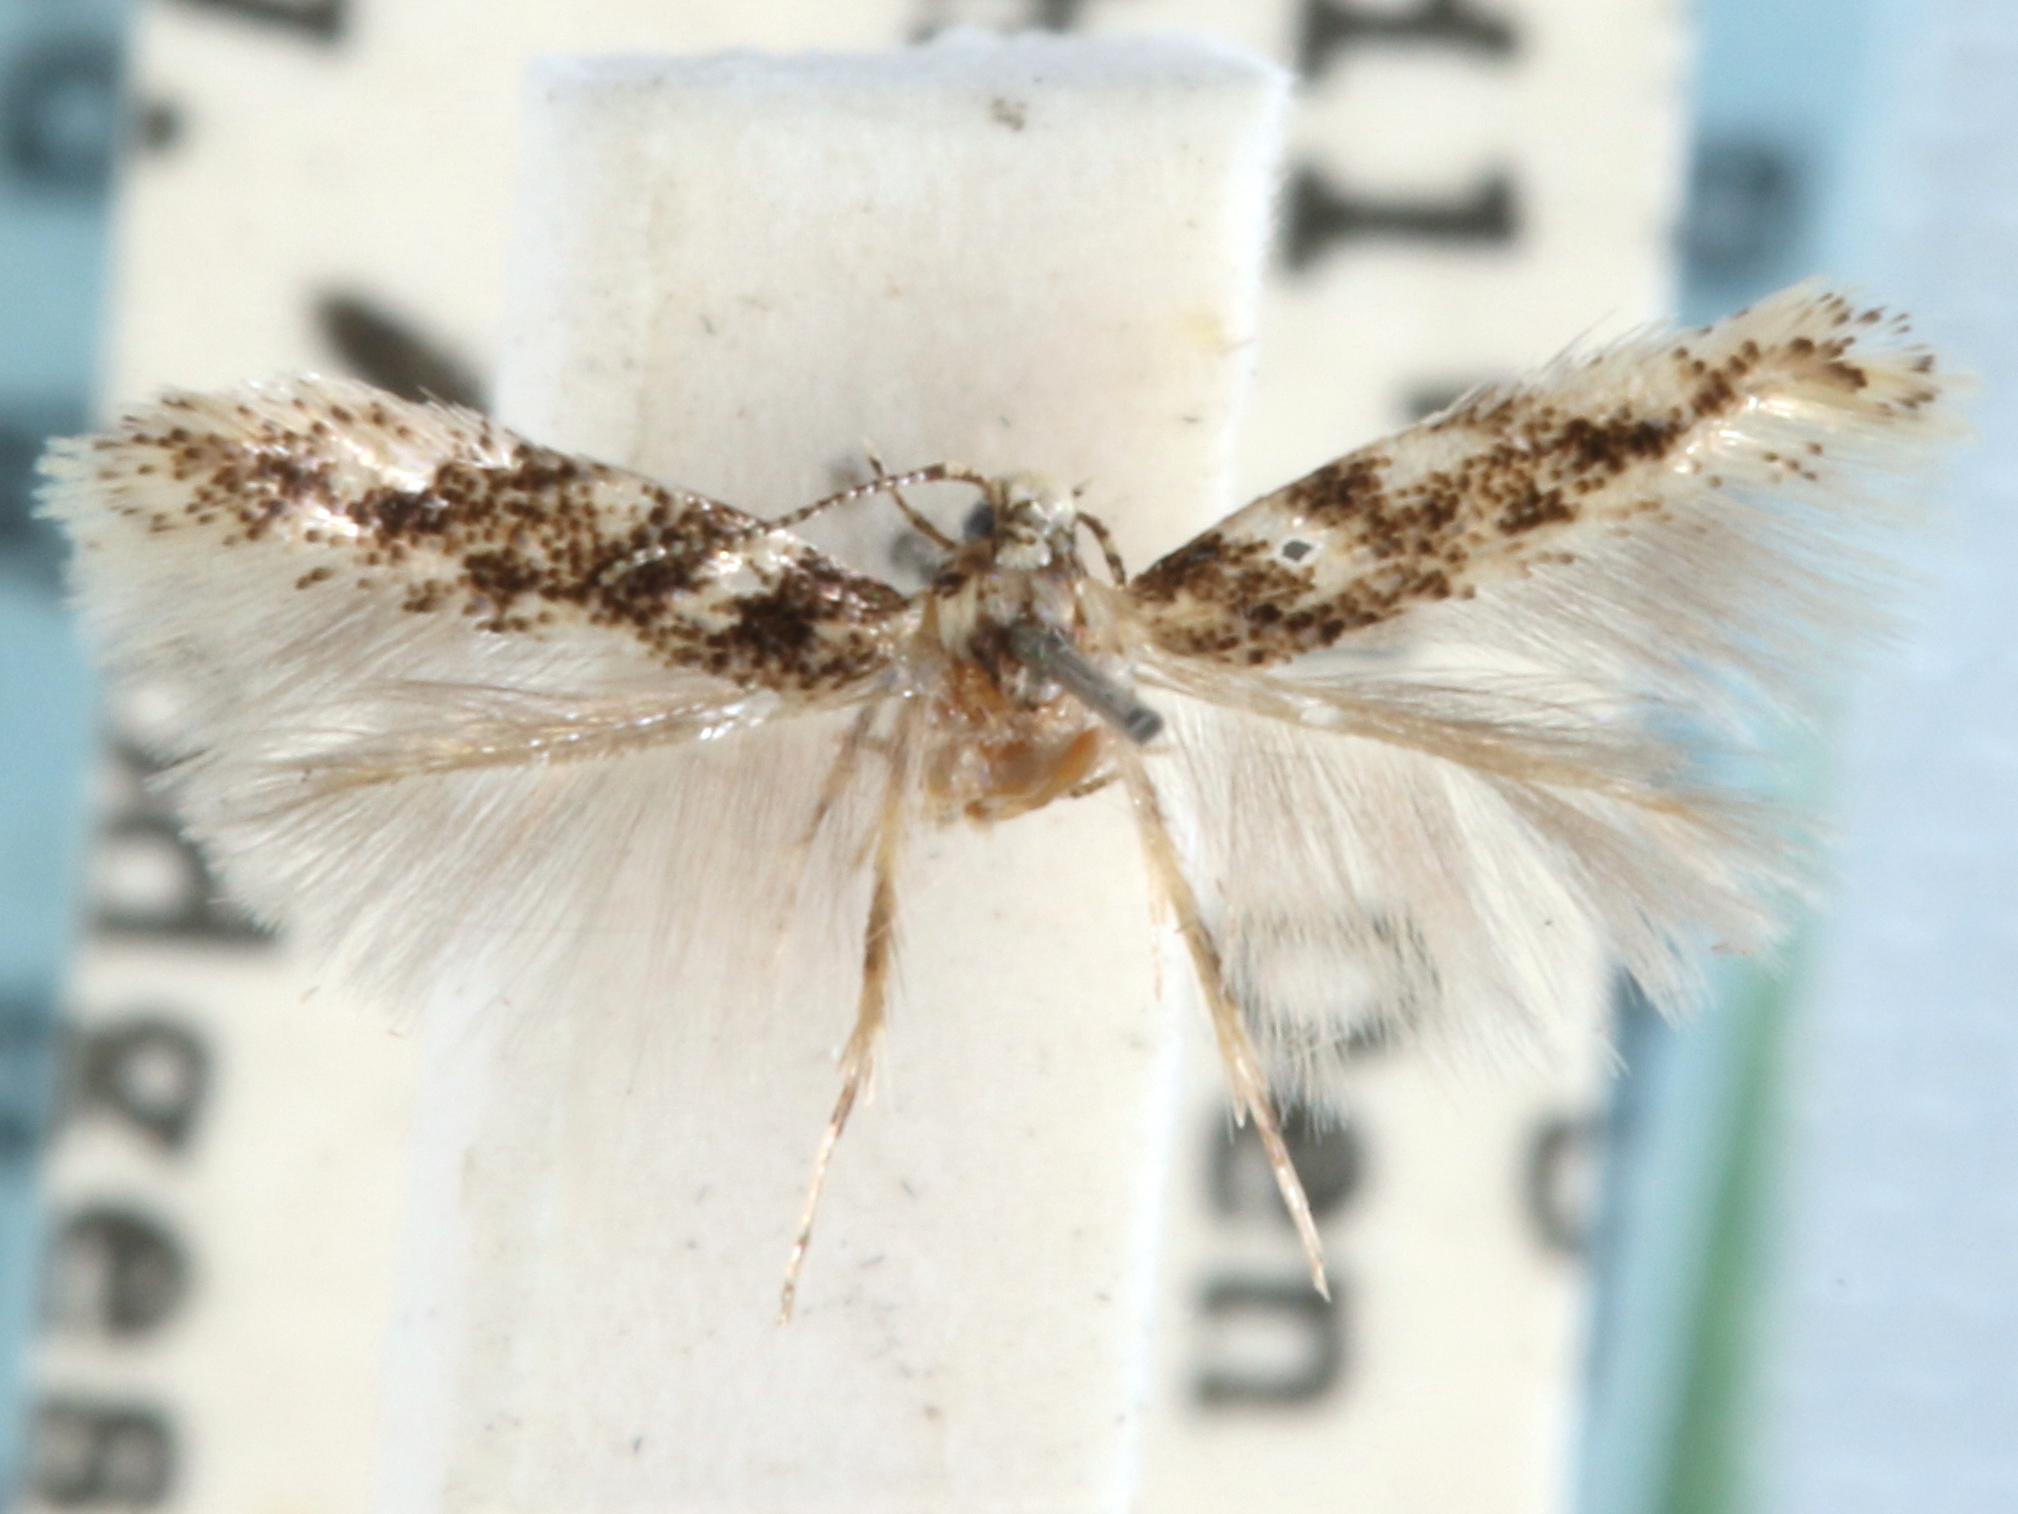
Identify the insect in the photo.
Melanocinclis sparsa
